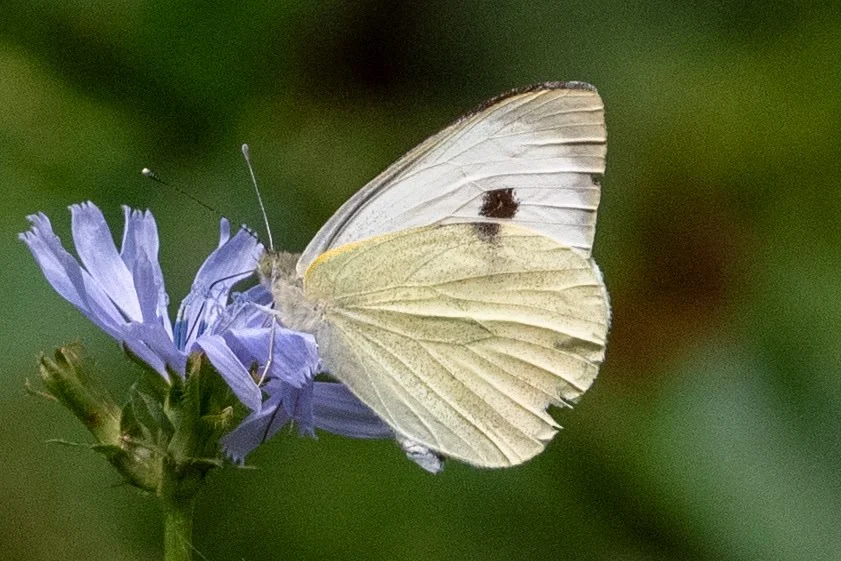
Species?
Pieris brassicae
